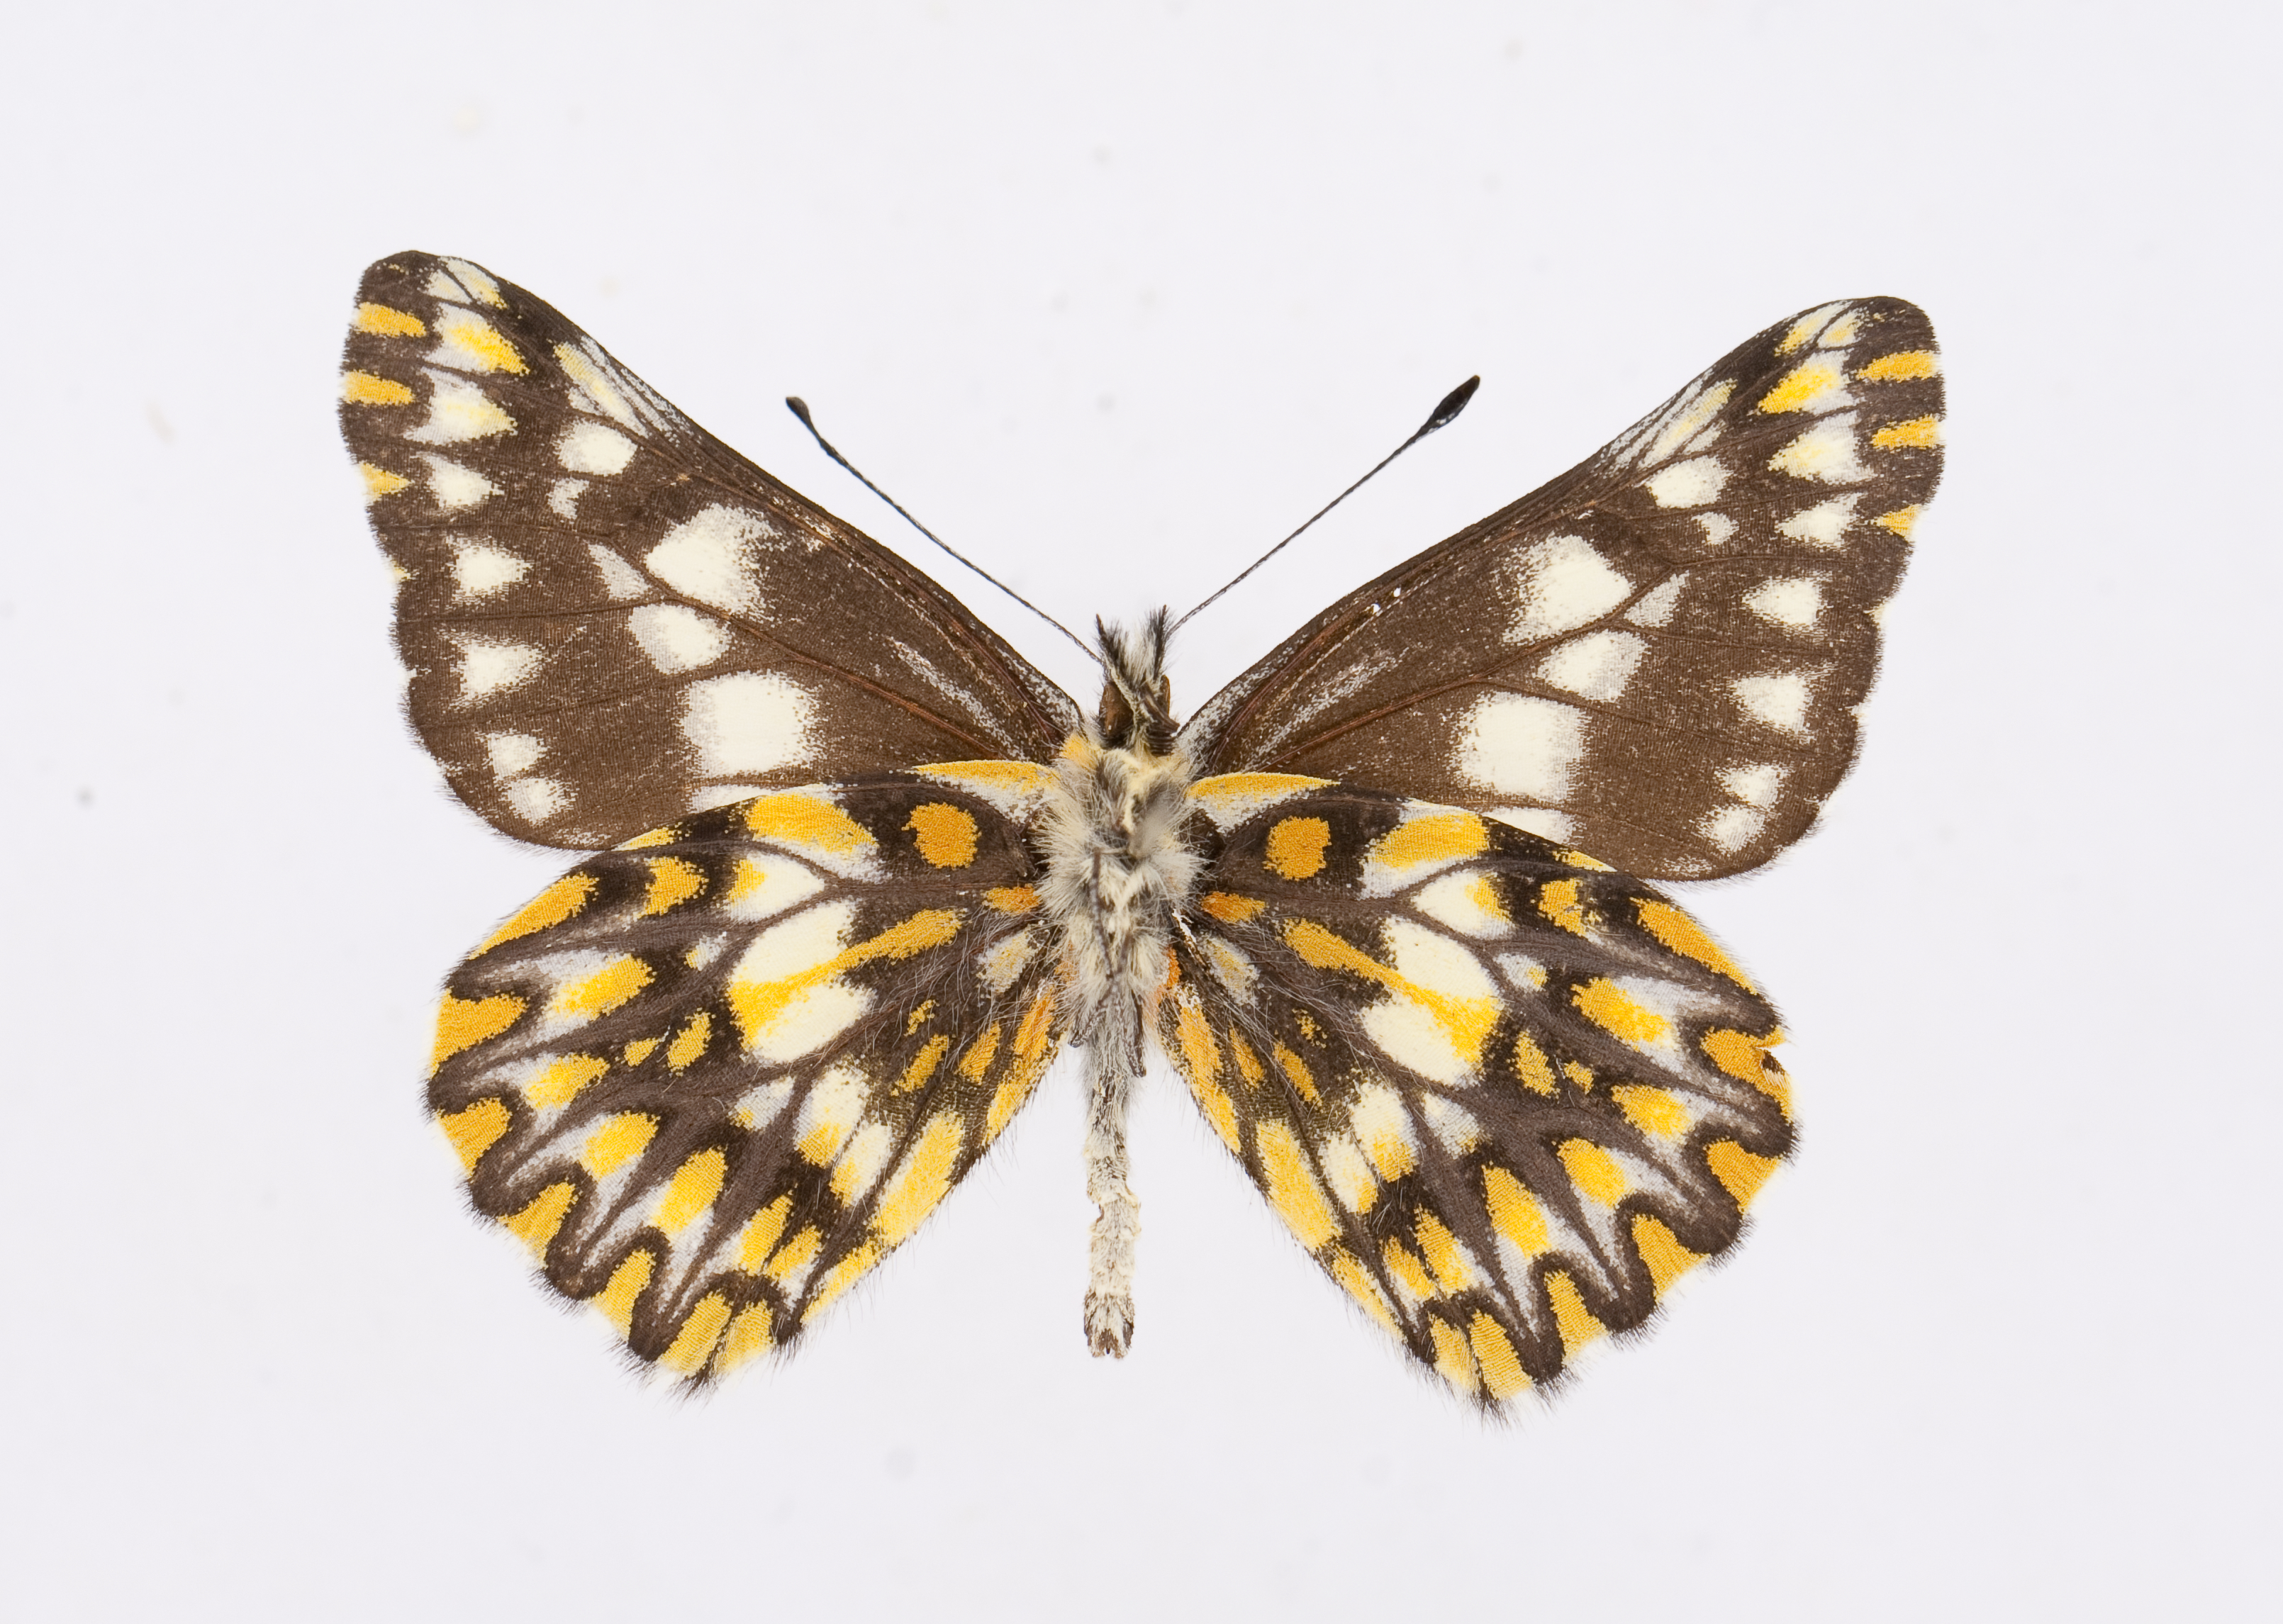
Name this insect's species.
Catasticta cora
